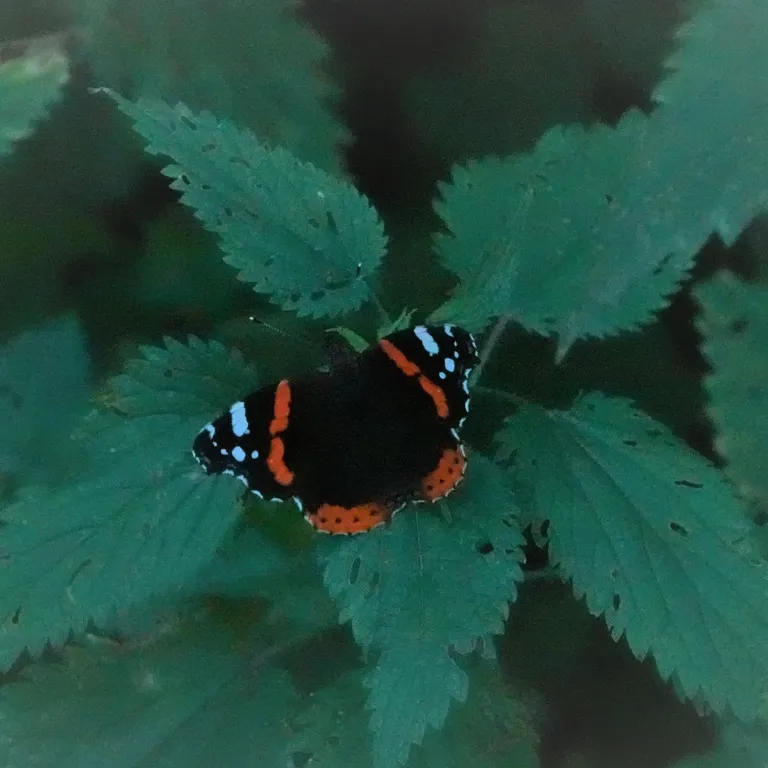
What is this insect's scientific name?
Vanessa atalanta
